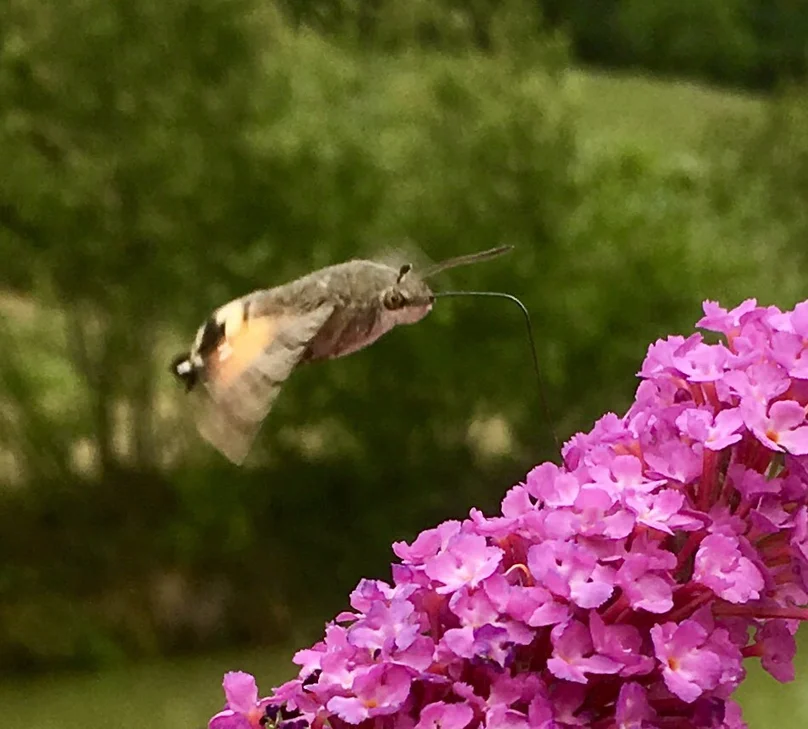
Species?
Macroglossum stellatarum
